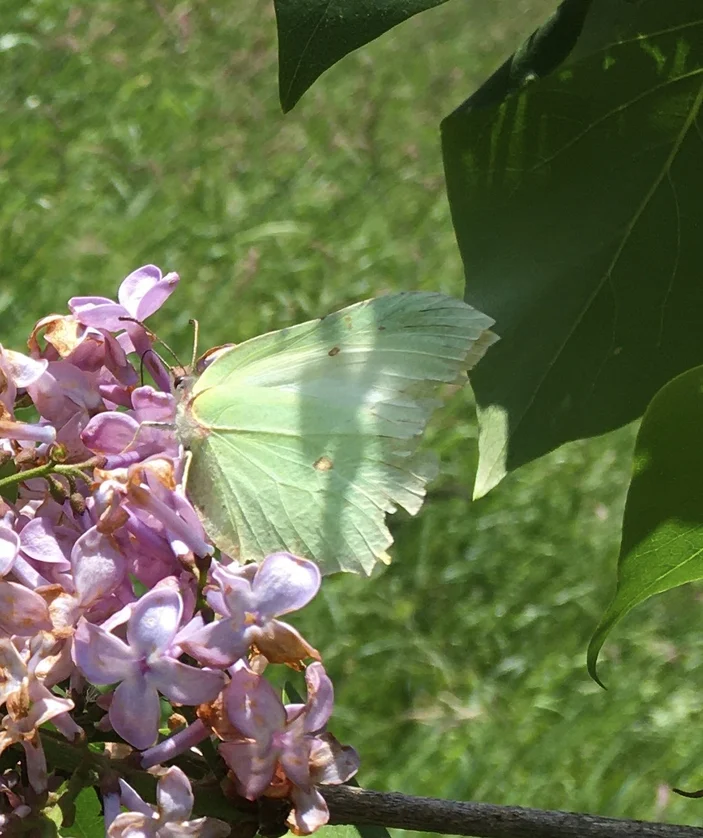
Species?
Gonepteryx rhamni
